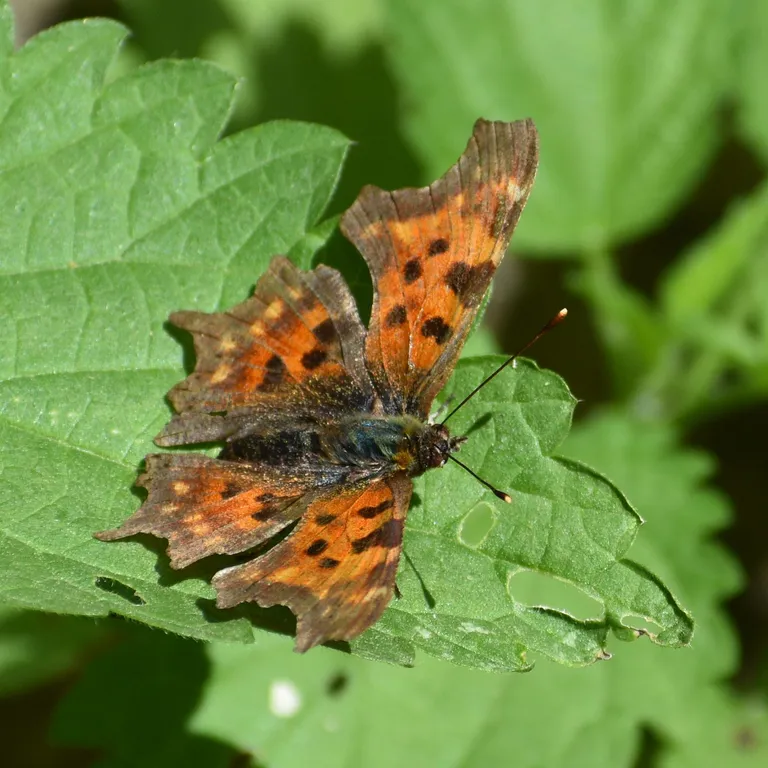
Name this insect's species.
Polygonia c-album
